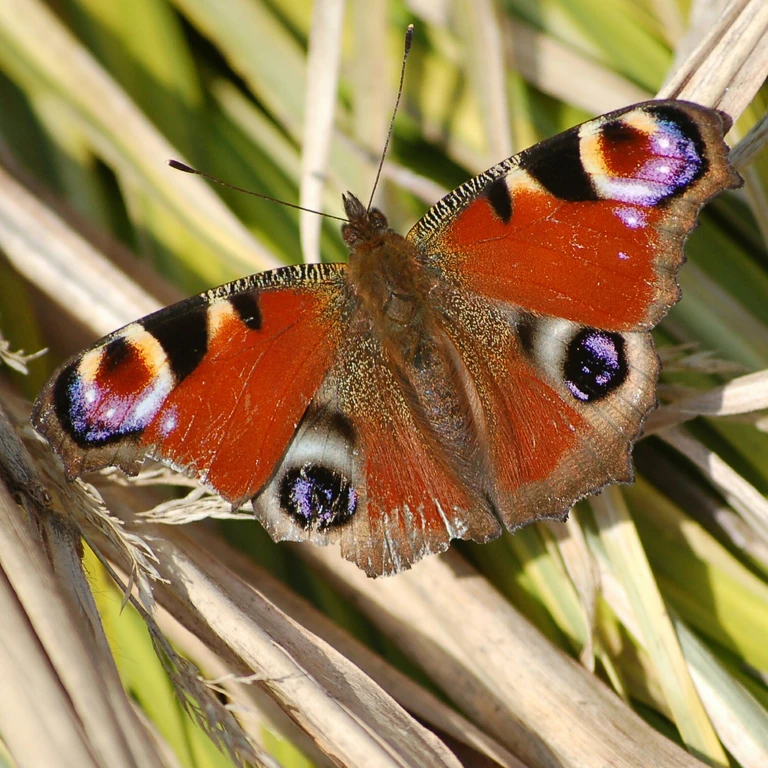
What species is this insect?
Aglais io
